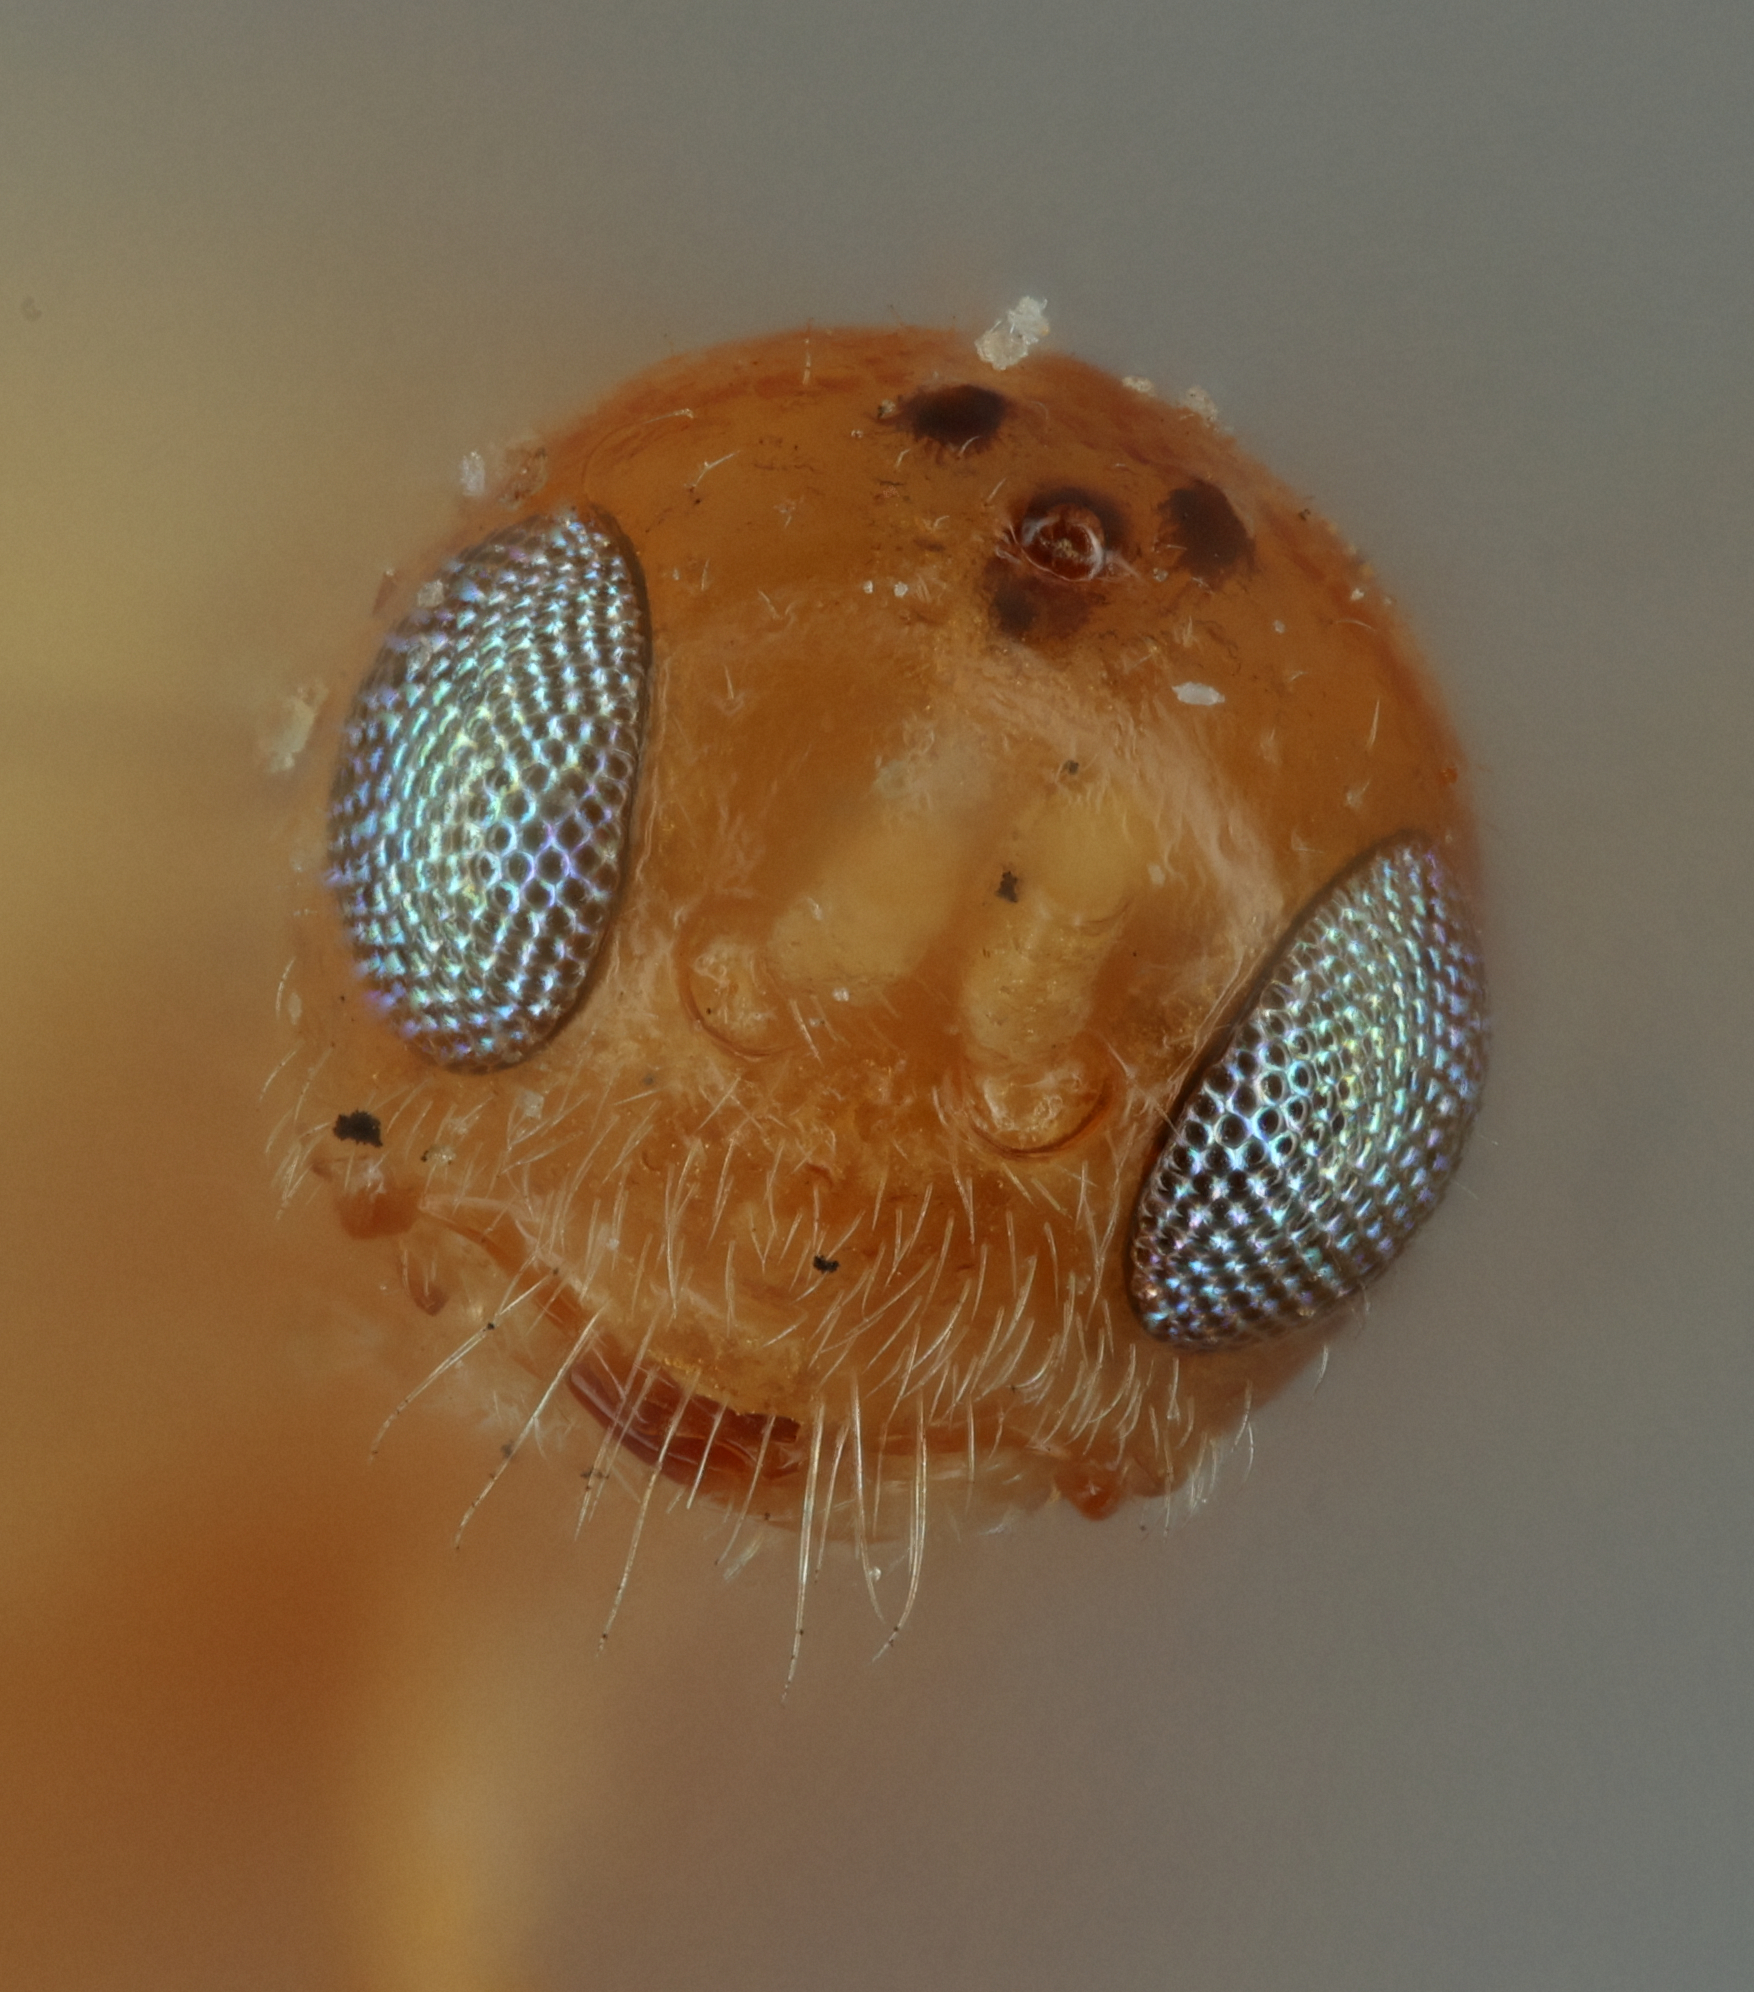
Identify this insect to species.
Euphoriana uniformis
